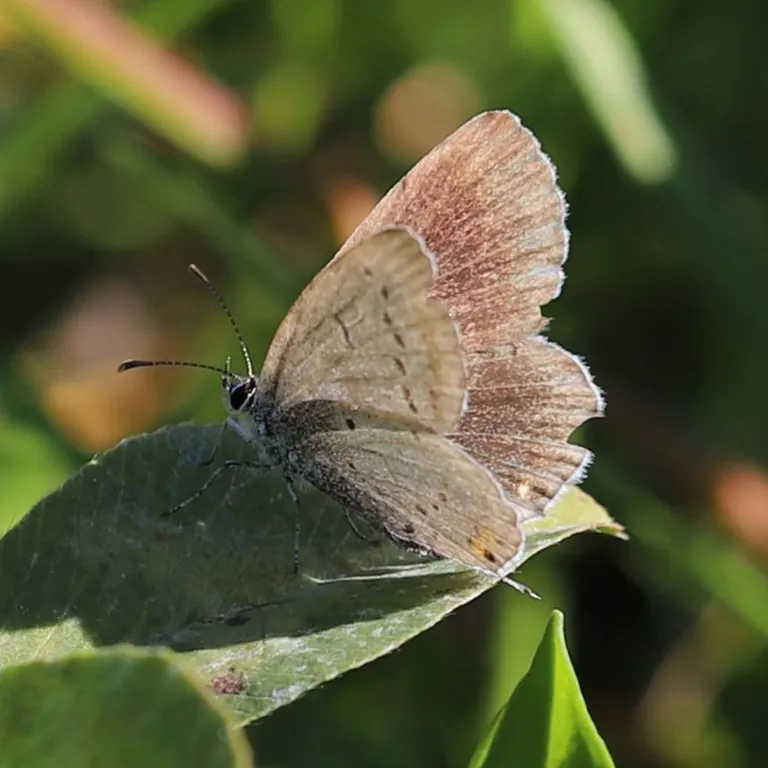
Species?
Cupido argiades (also Elkalyce argiades)
